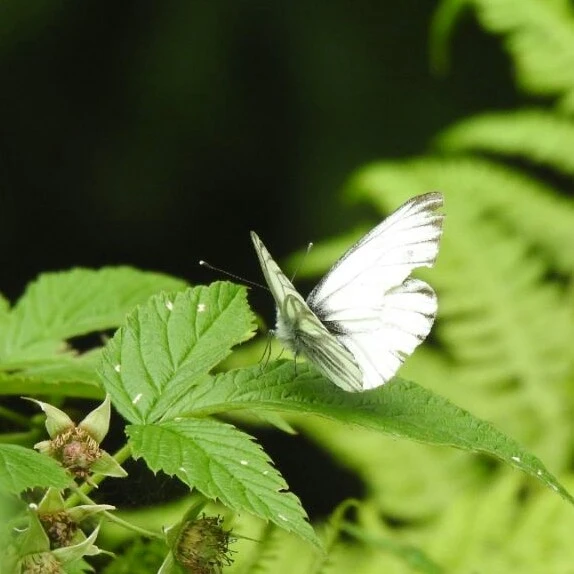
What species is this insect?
Pieris bryoniae
